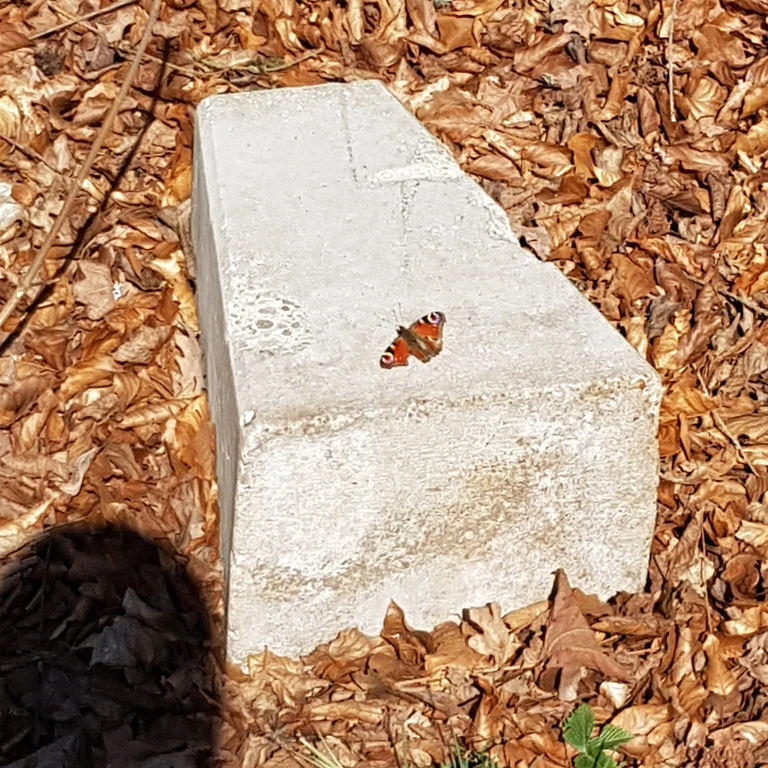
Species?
Aglais io
